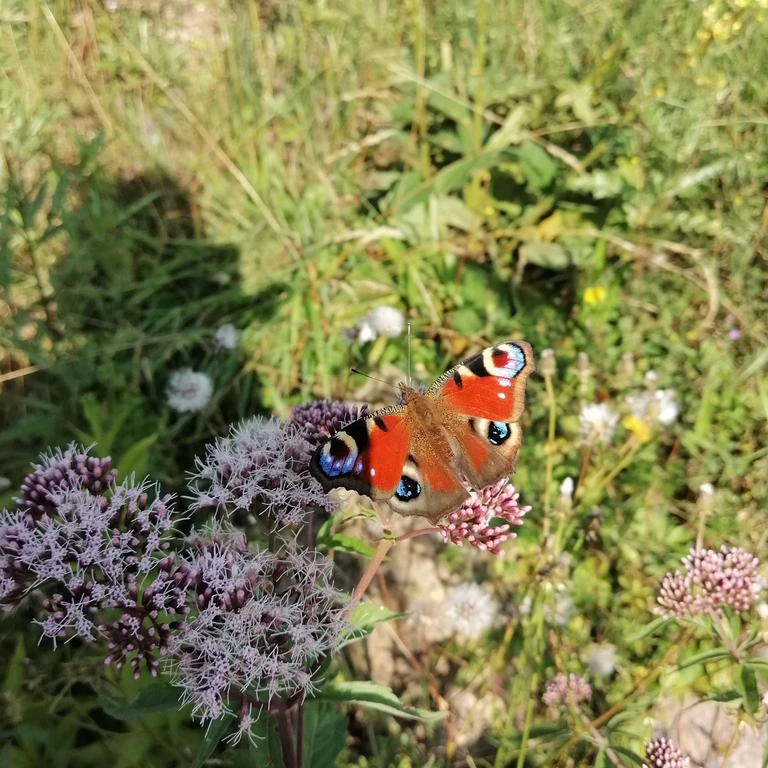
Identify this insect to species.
Aglais io
